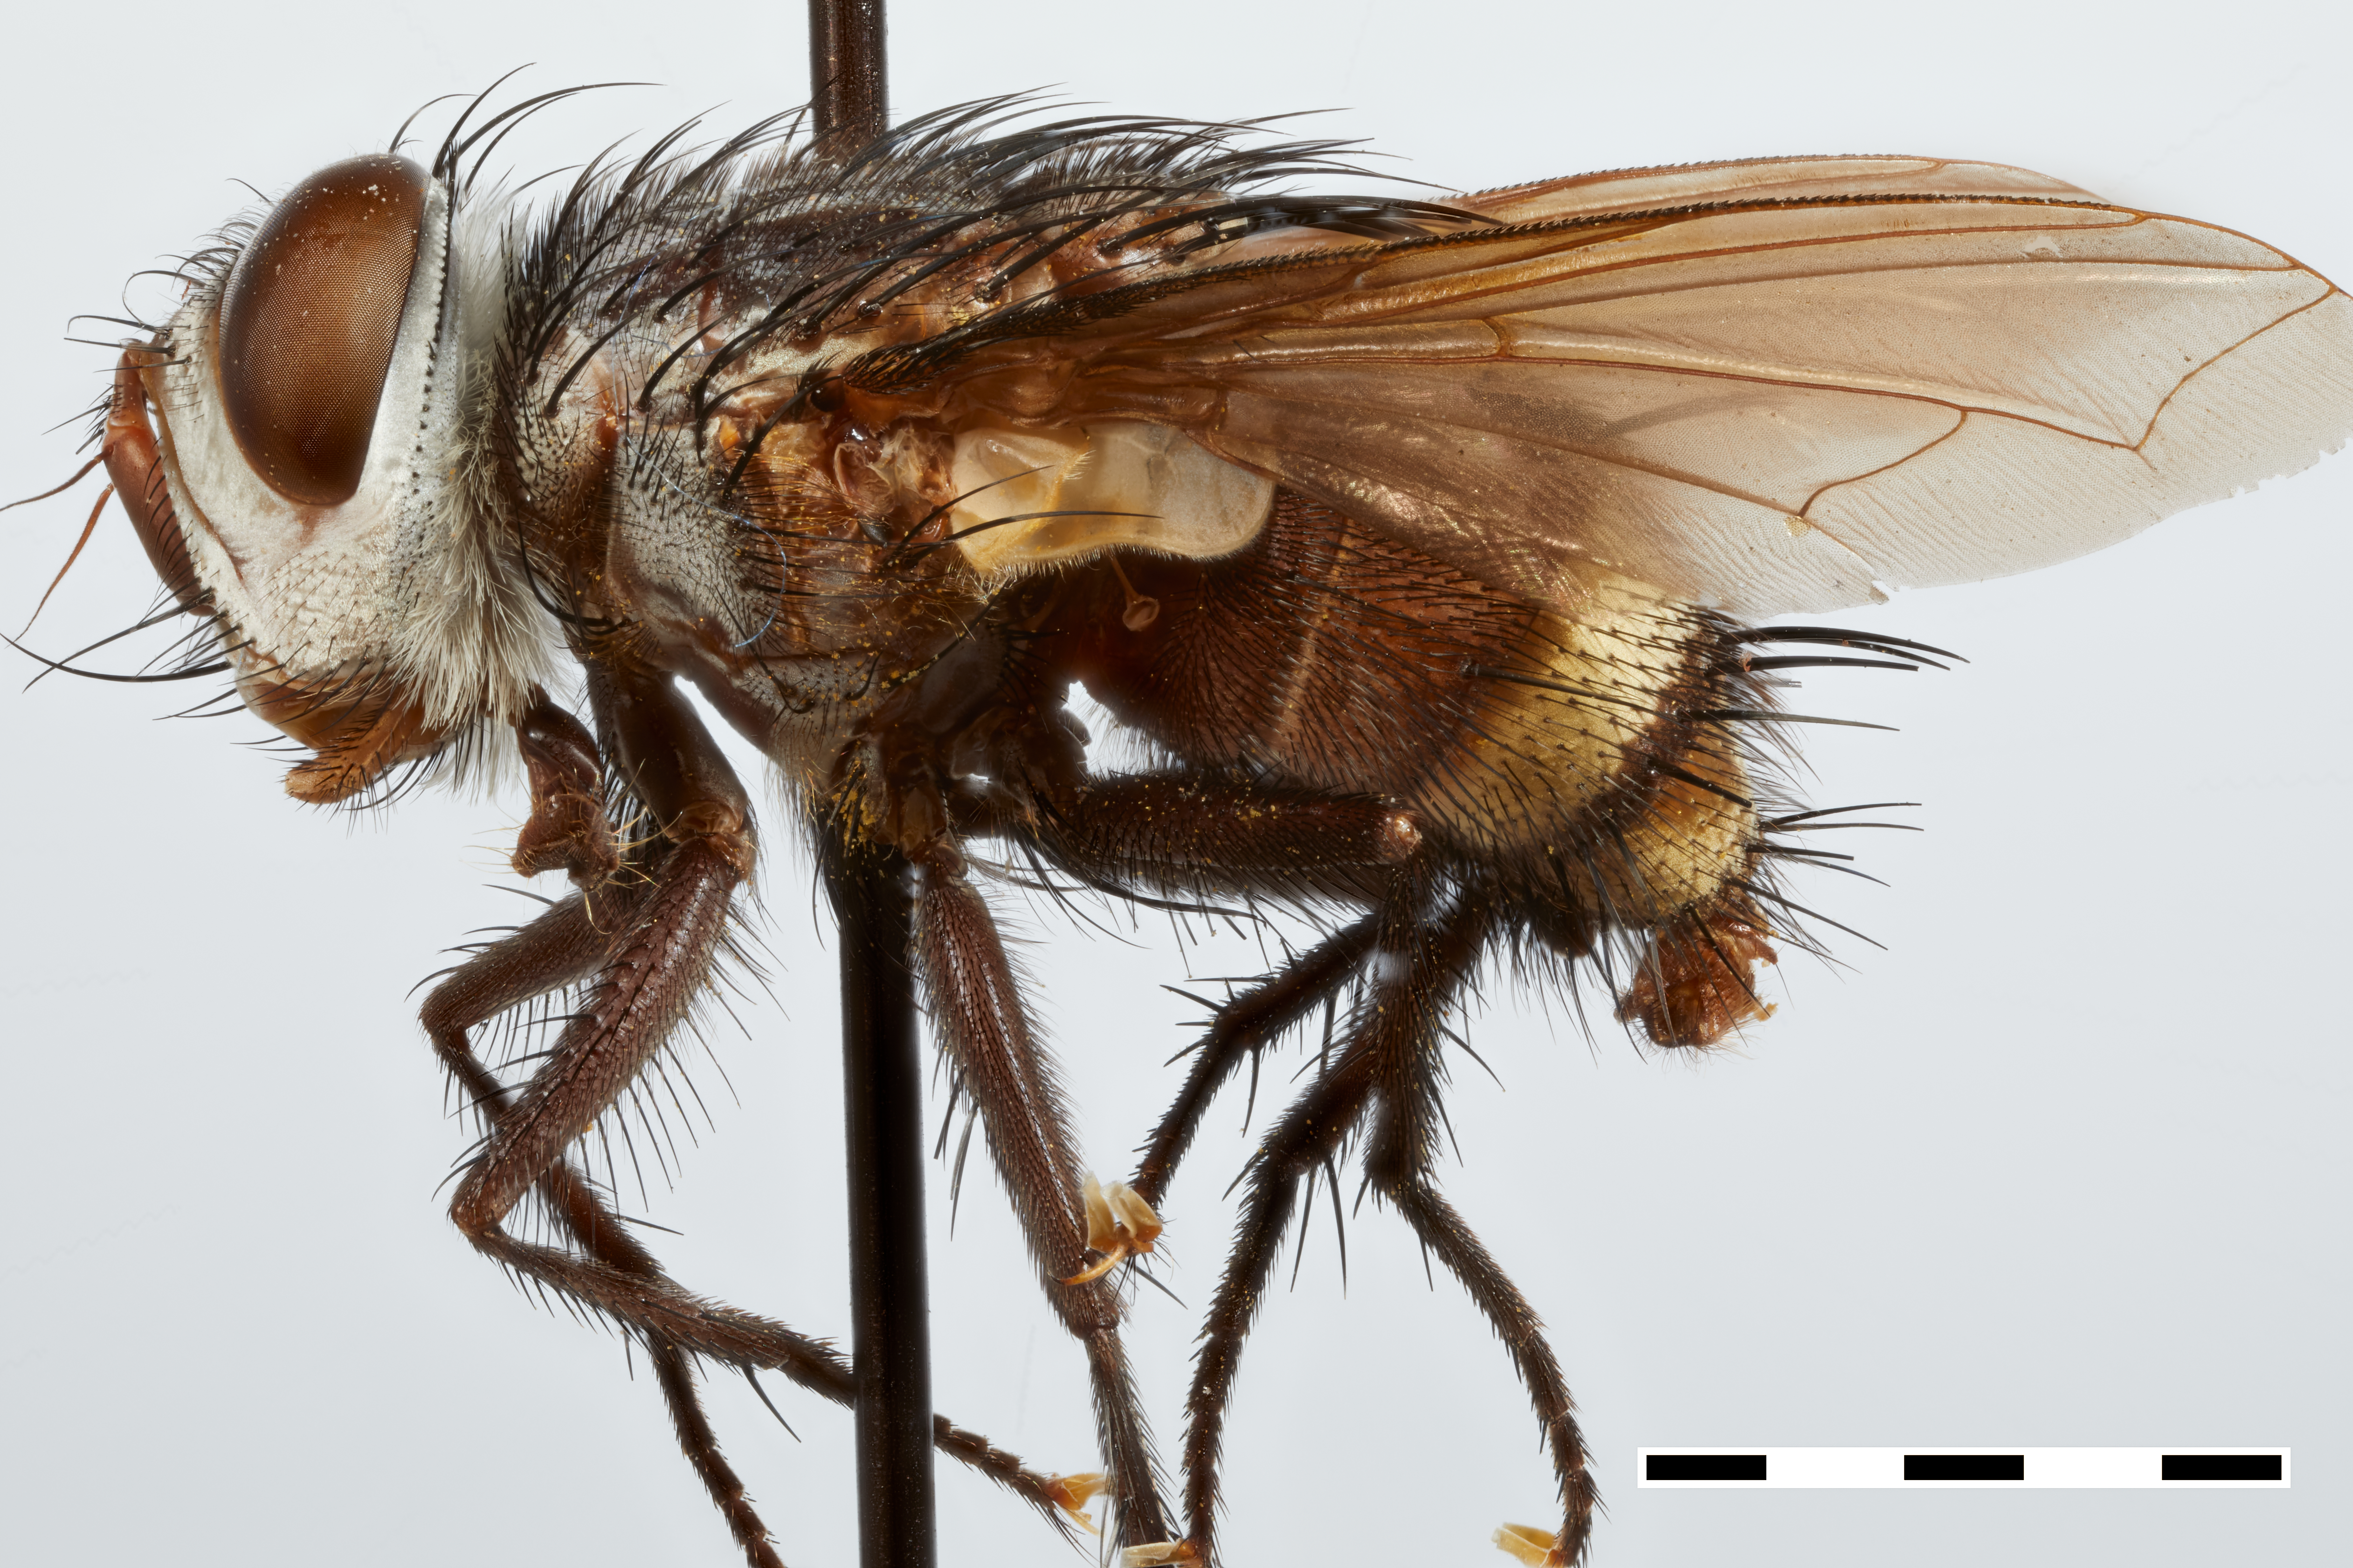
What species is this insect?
Belvosia townsendi
